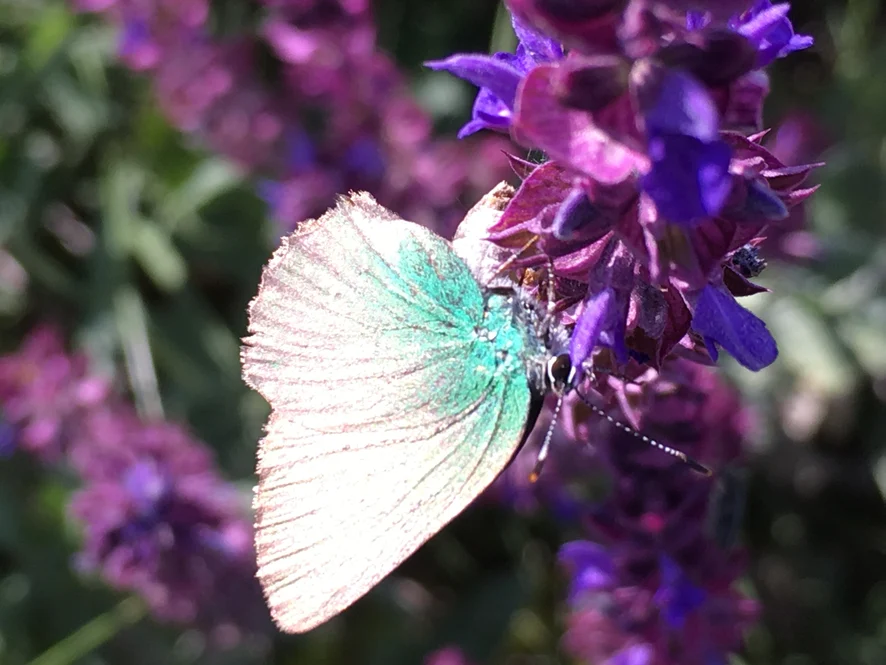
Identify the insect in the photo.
Callophrys rubi
